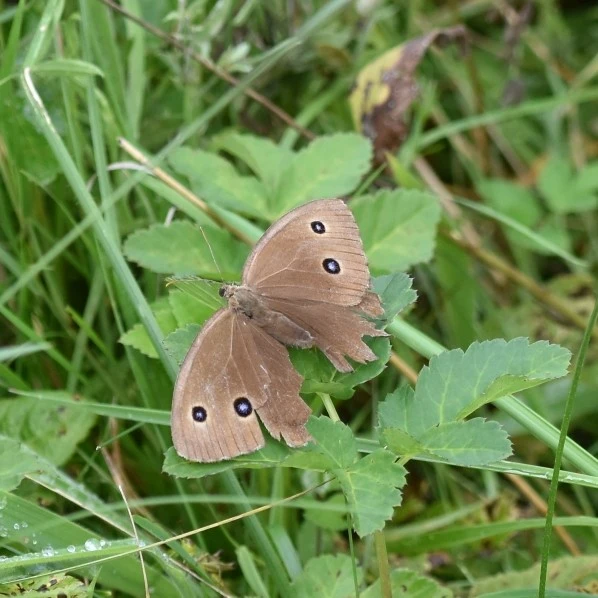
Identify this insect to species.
Minois dryas
